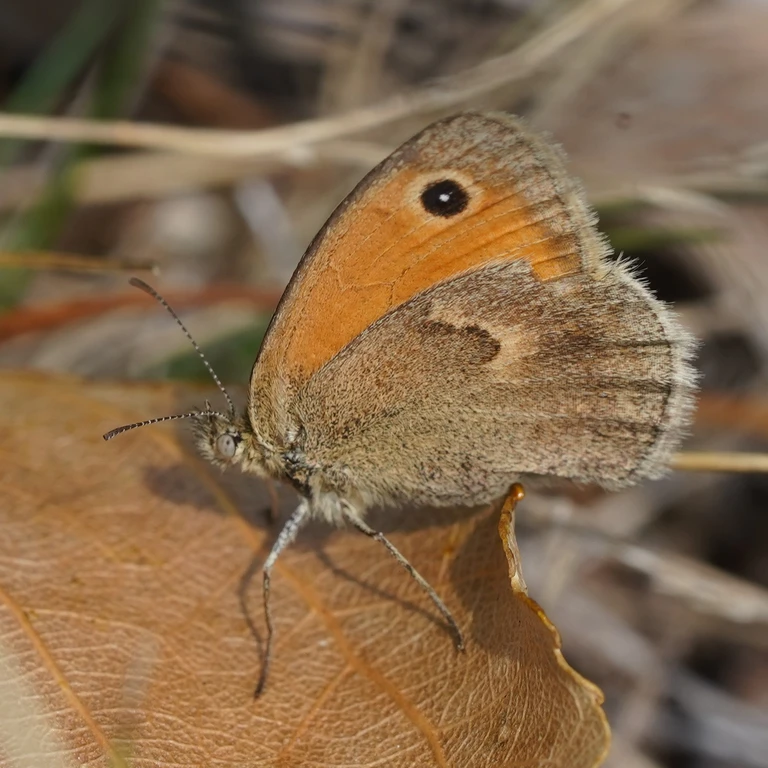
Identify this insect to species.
Coenonympha pamphilus
